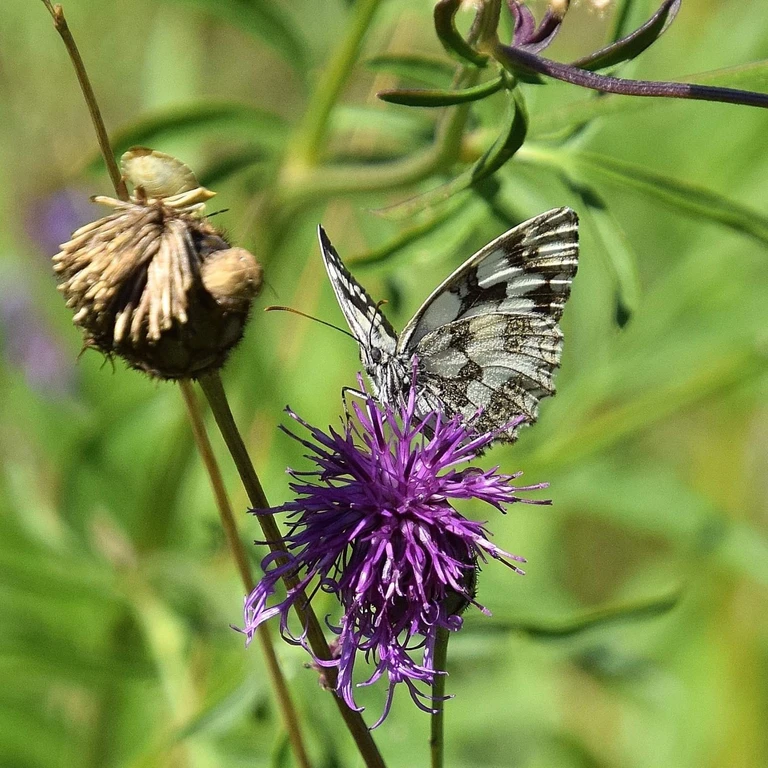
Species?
Melanargia galathea
